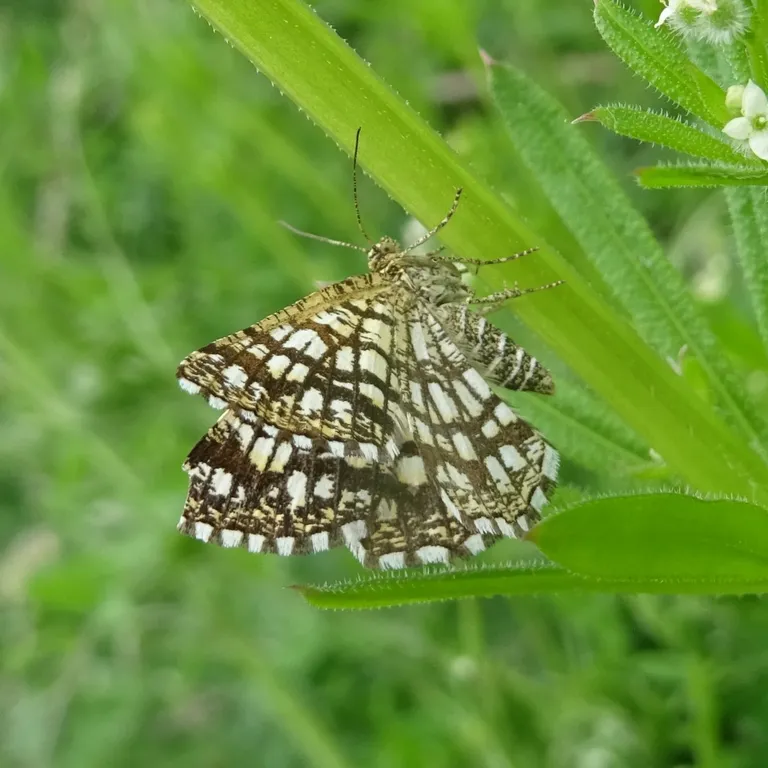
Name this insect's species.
Chiasmia clathrata
